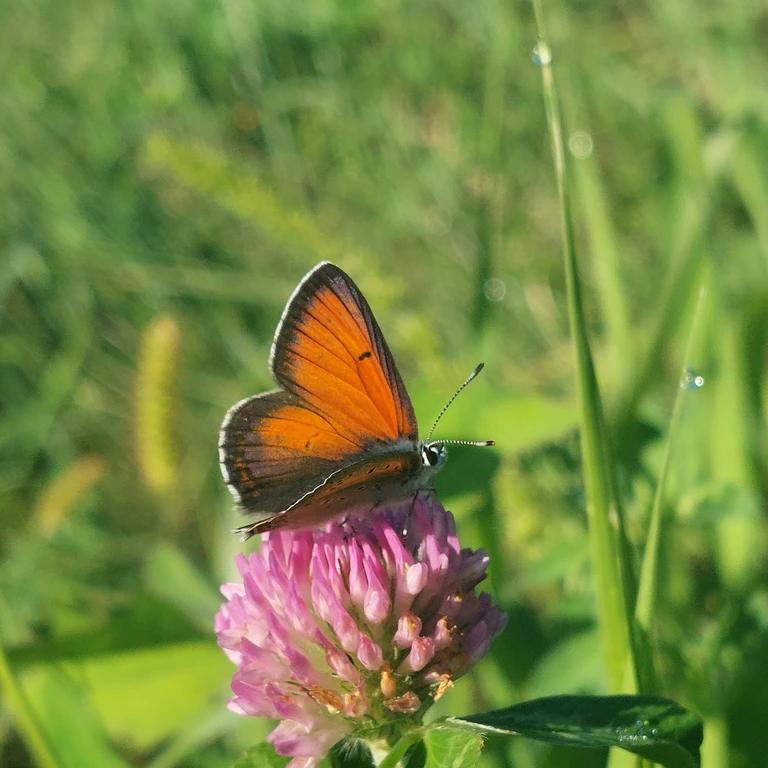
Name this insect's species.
Lycaena hippothoe (also Palaeochrysophanus hippothoe)
